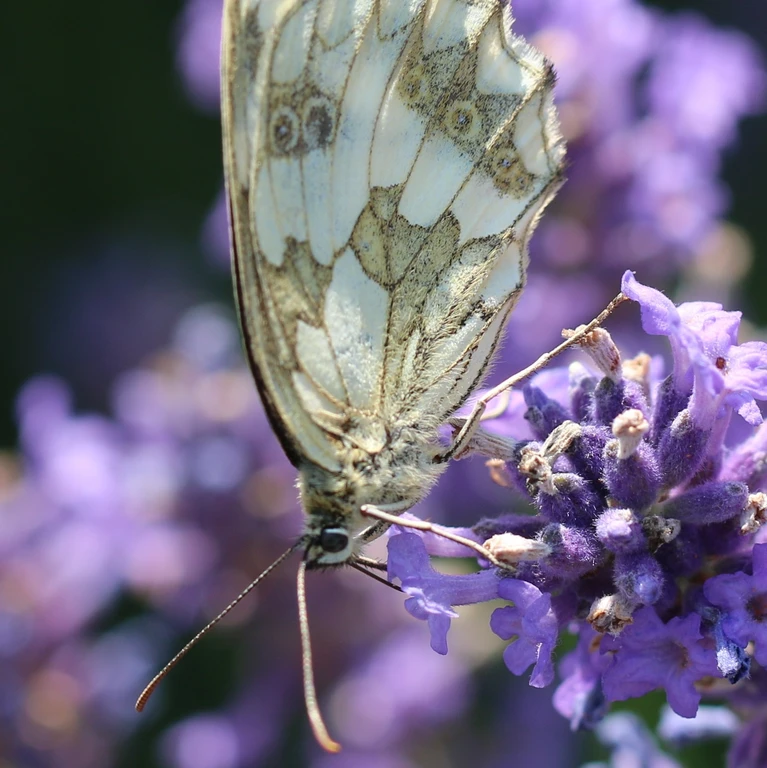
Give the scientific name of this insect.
Melanargia galathea
